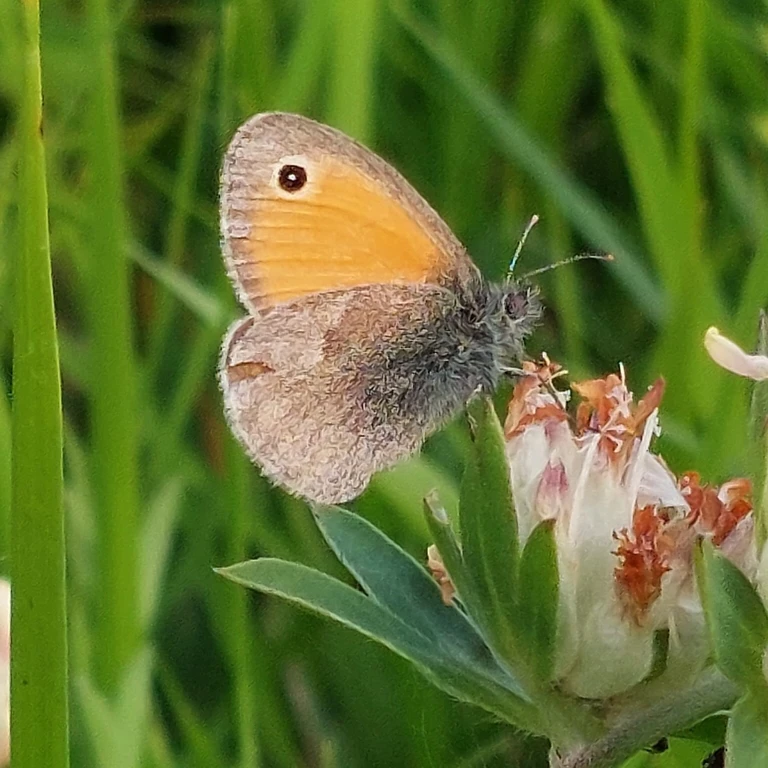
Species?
Coenonympha pamphilus
